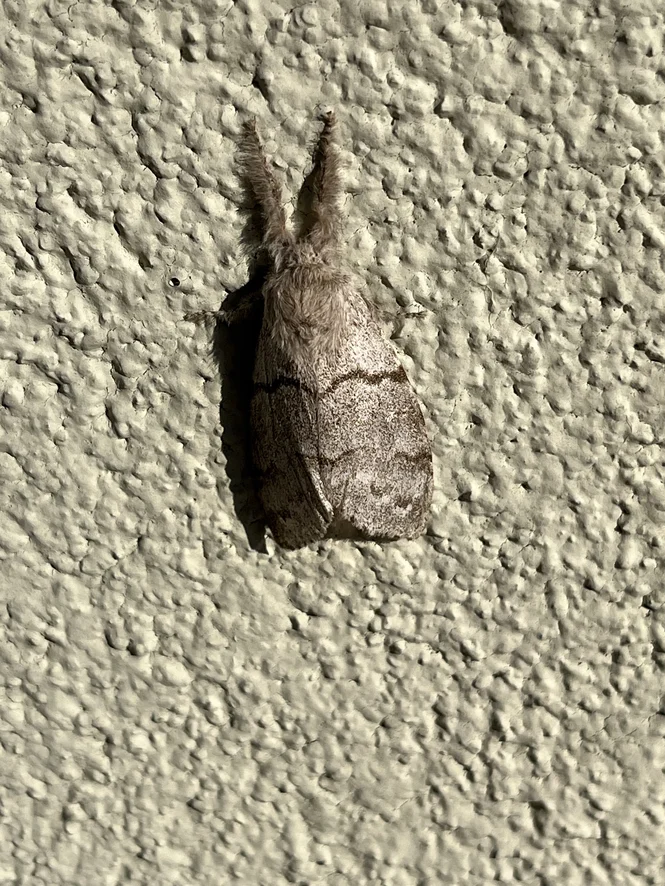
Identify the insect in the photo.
Calliteara pudibunda
